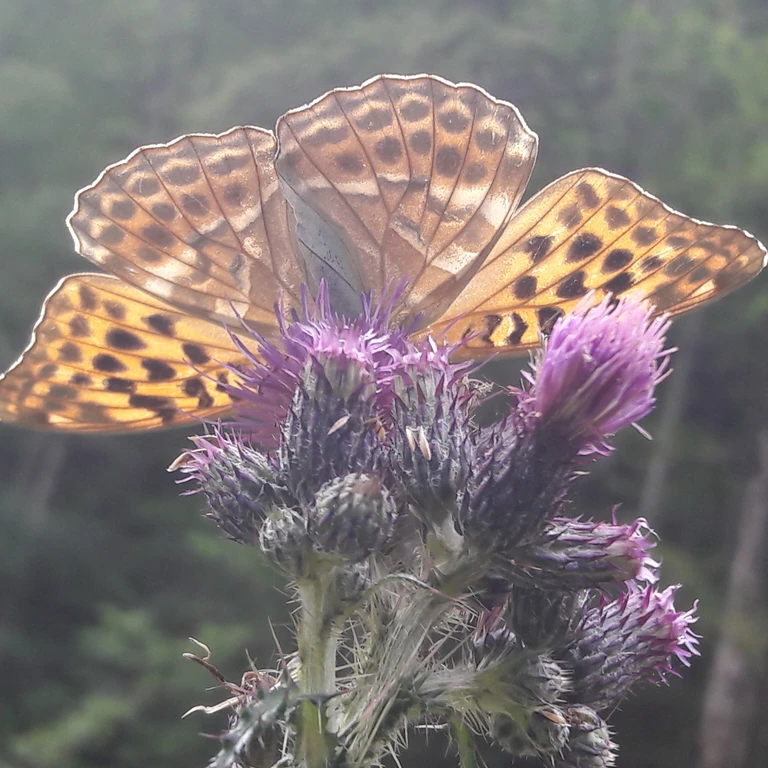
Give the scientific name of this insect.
Argynnis paphia
